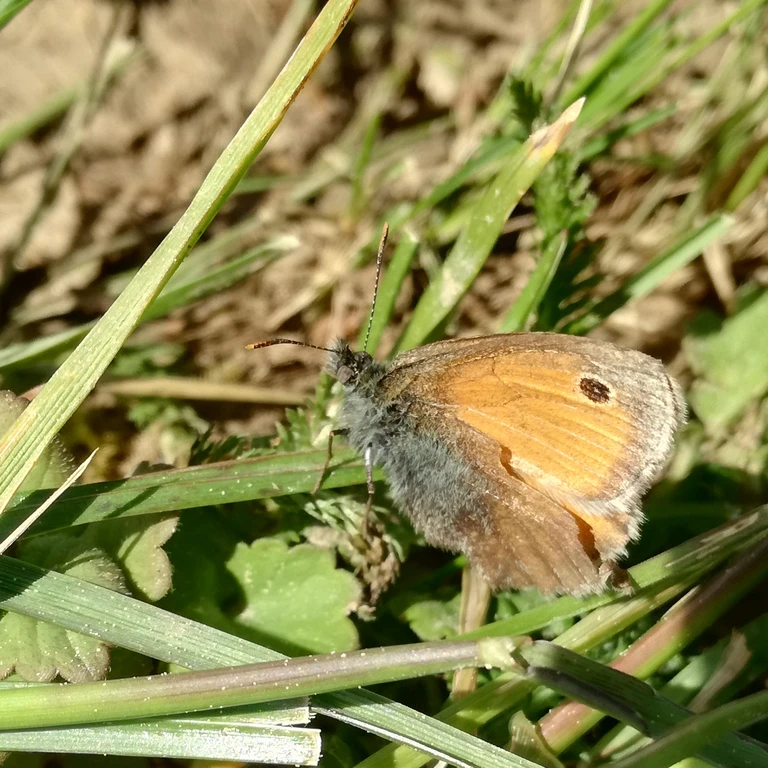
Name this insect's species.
Coenonympha pamphilus
